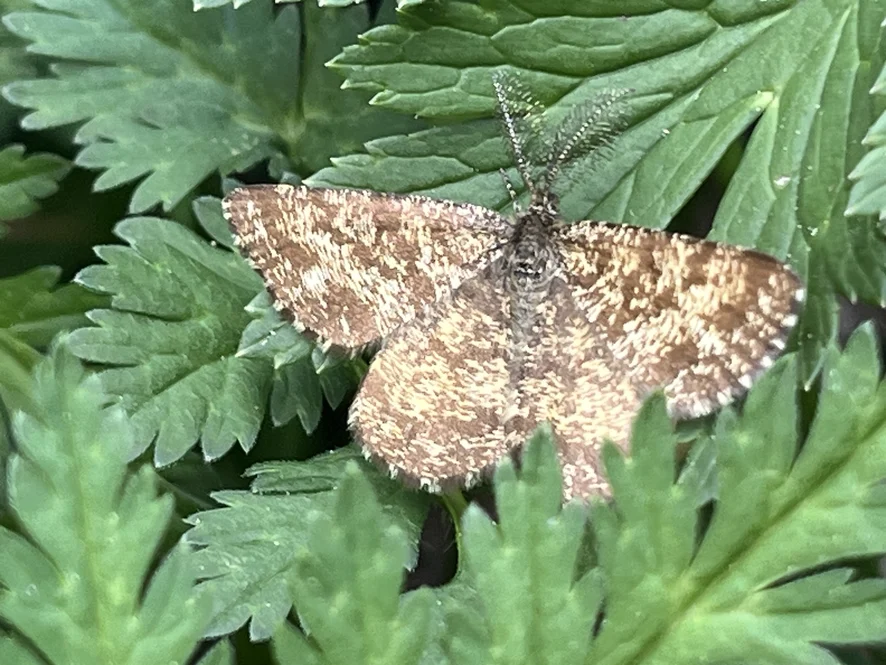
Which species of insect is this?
Ematurga atomaria
